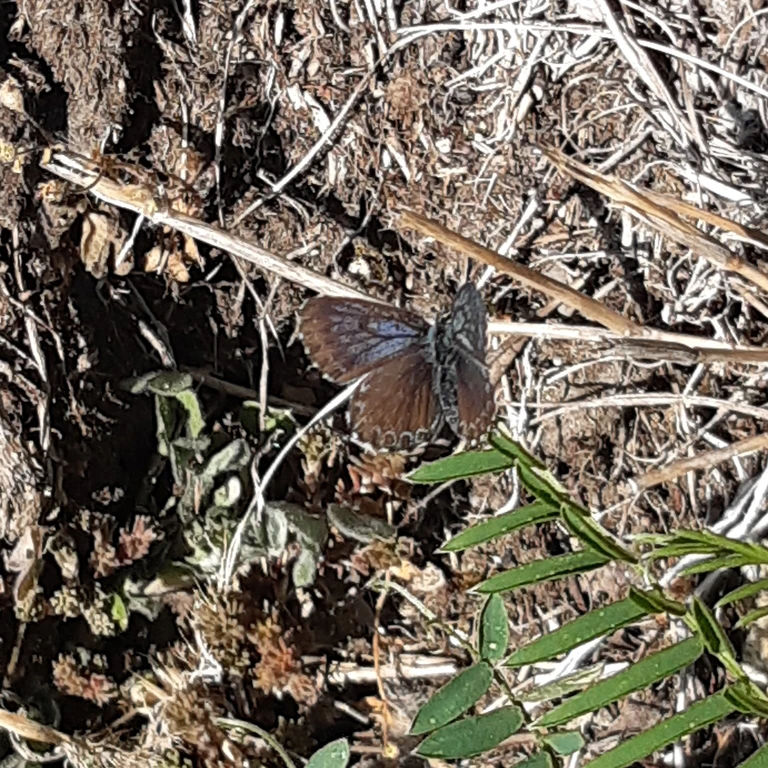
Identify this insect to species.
Scolitantides orion
